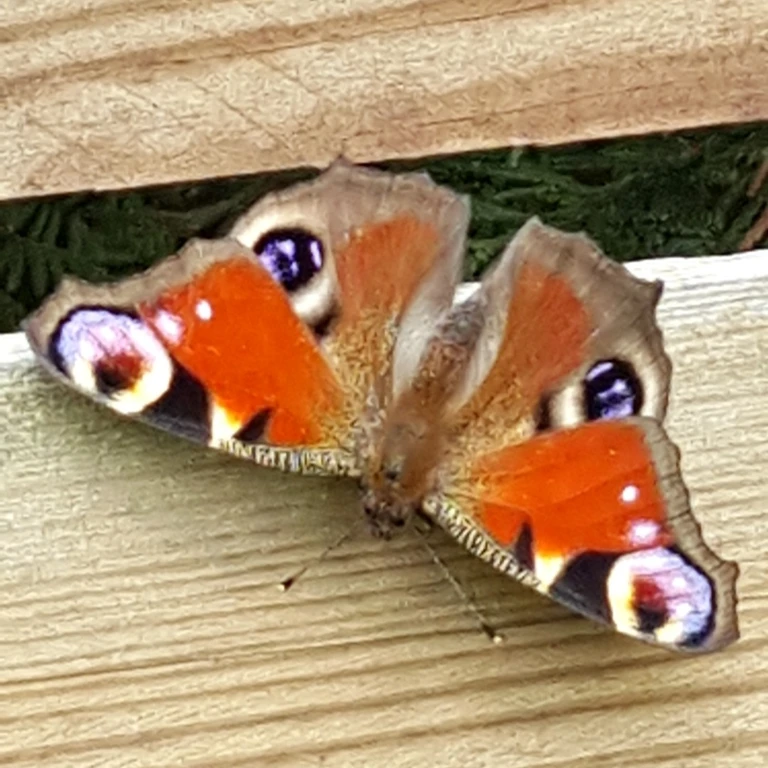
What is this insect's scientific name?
Aglais io
